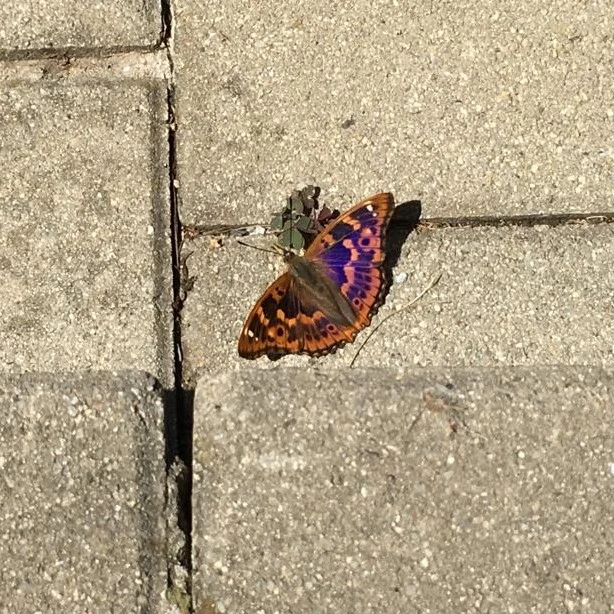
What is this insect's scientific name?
Apatura ilia
